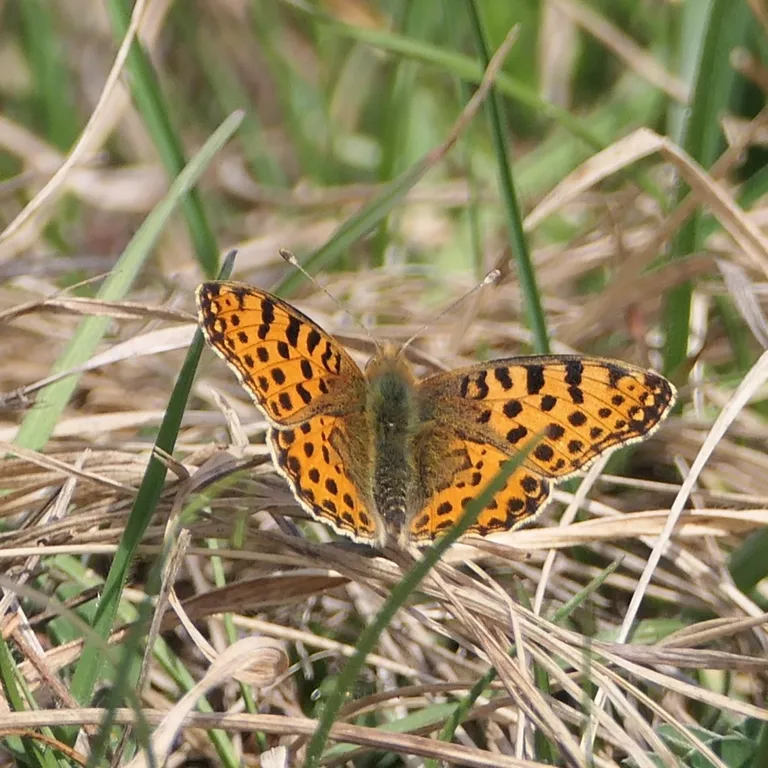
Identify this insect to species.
Issoria lathonia
